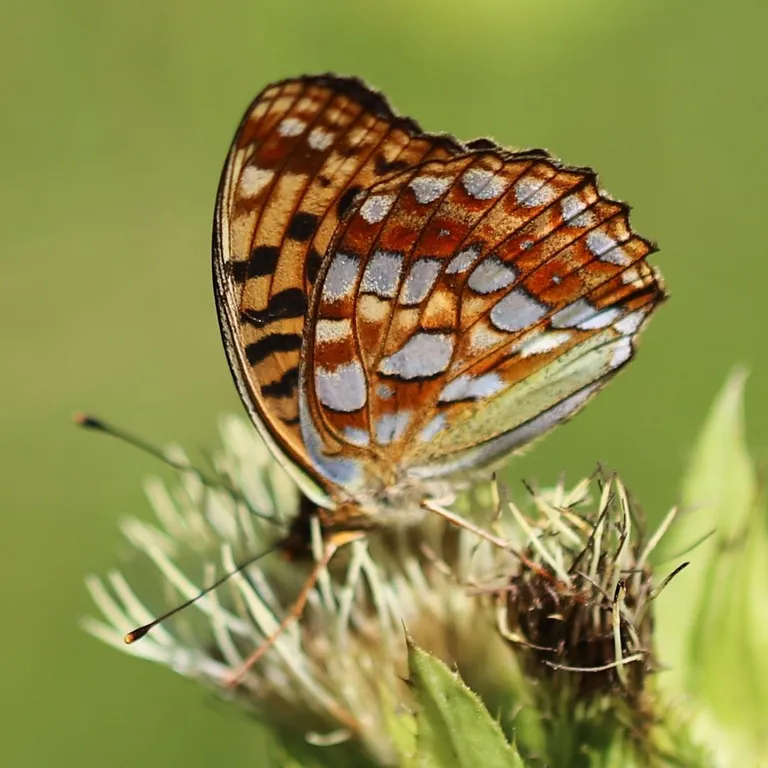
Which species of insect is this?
Fabriciana adippe
